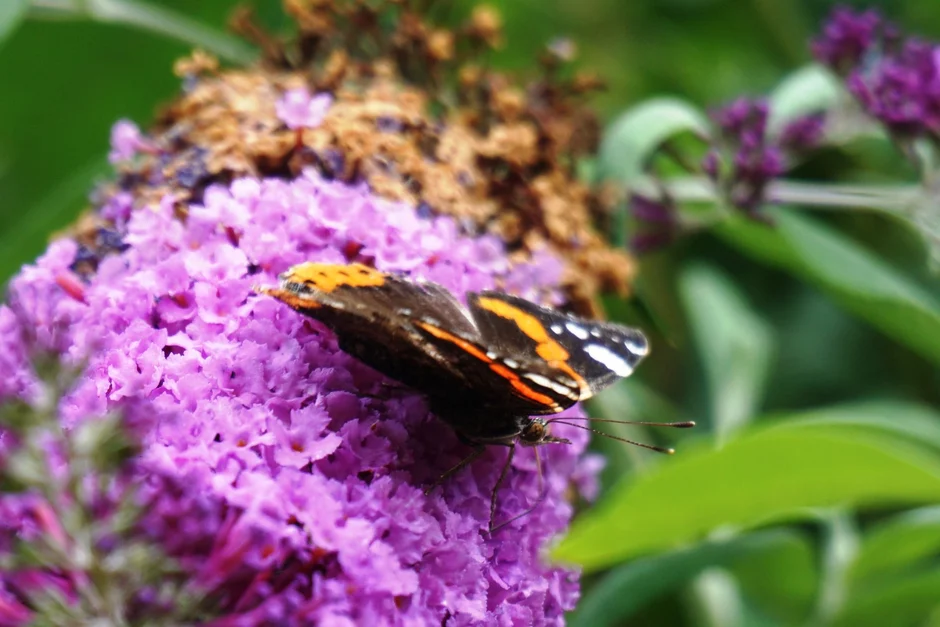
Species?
Vanessa atalanta
